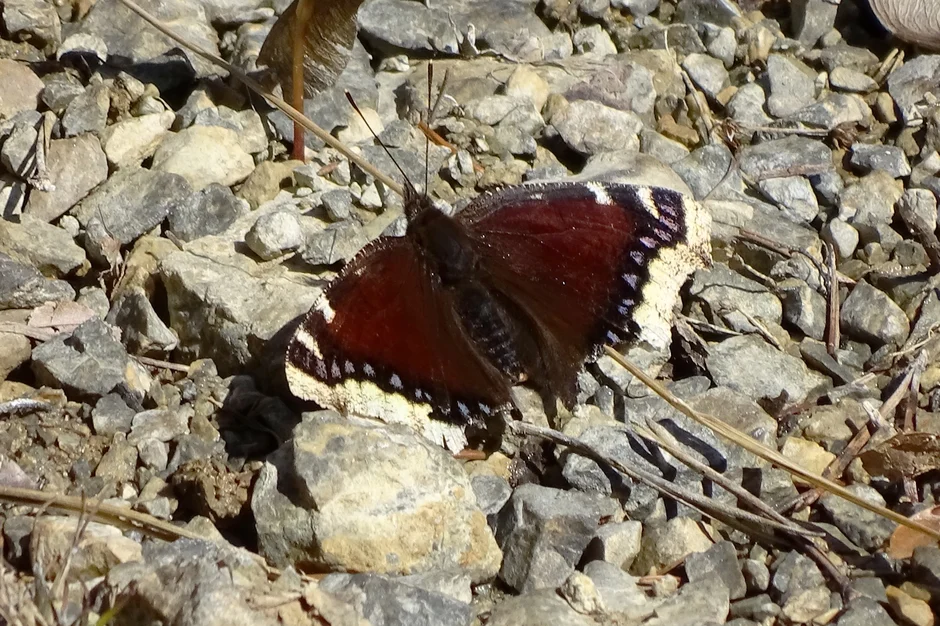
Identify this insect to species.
Nymphalis antiopa
